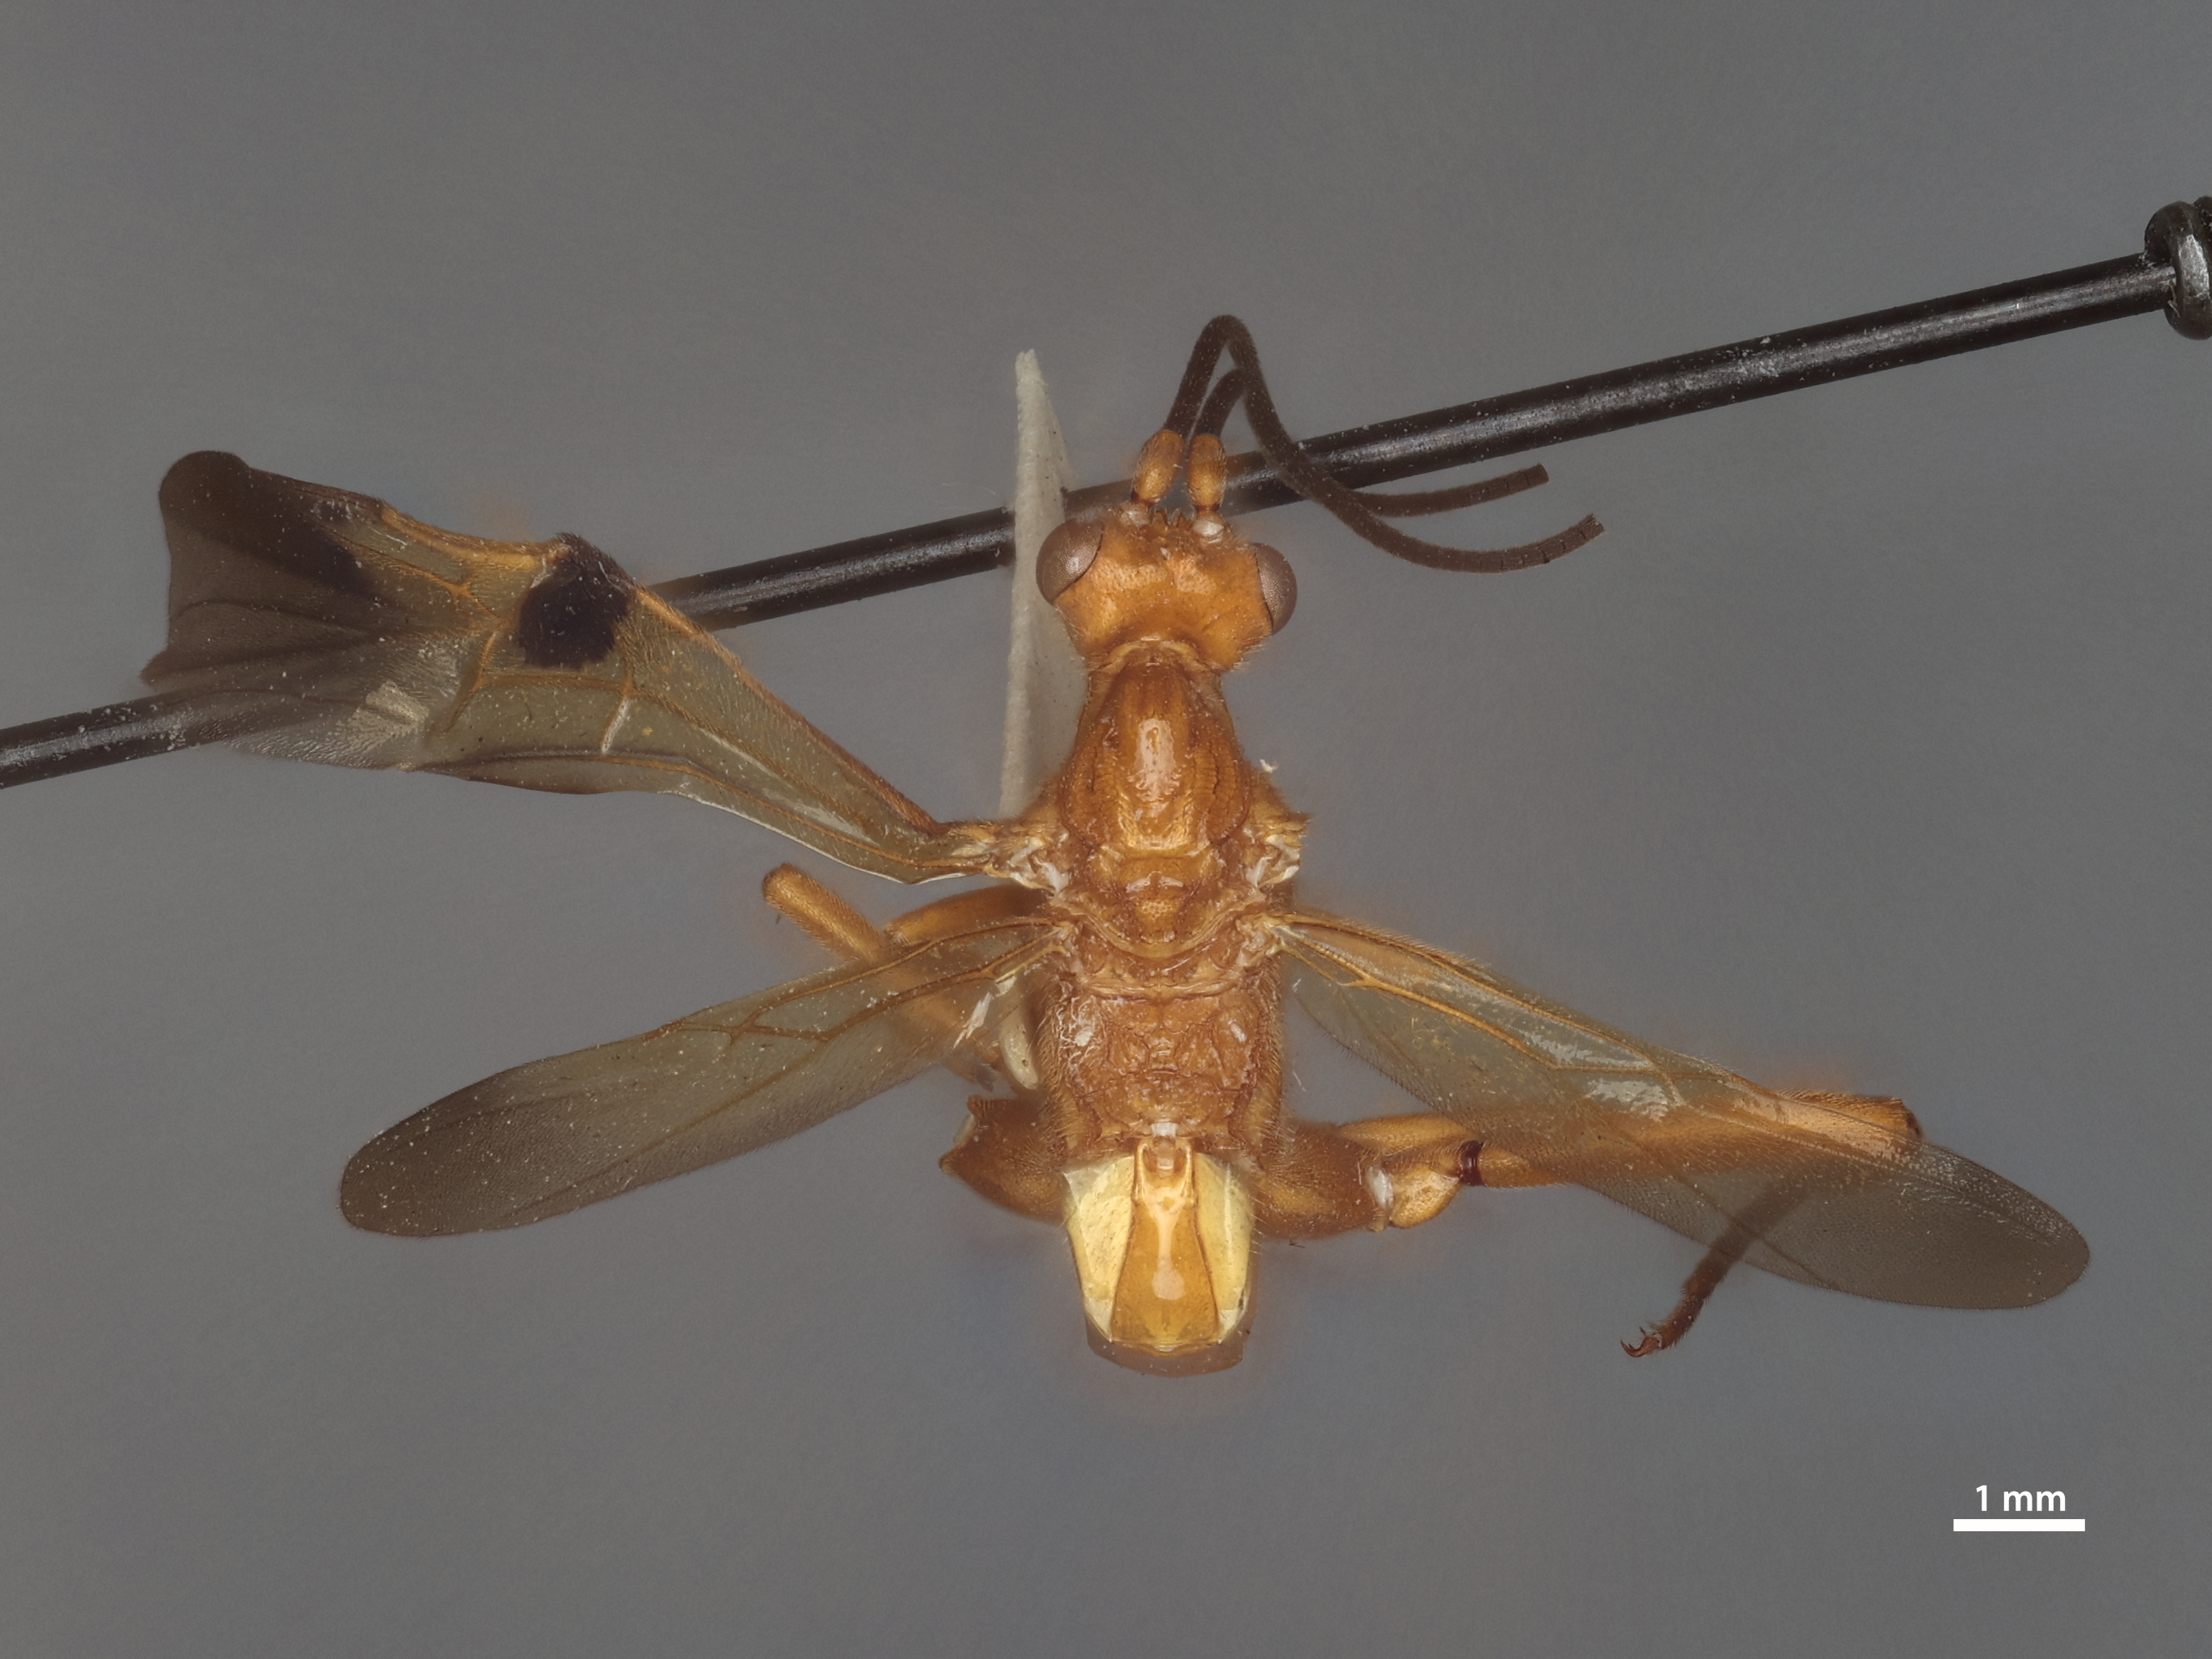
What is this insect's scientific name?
Euagathis varuni
